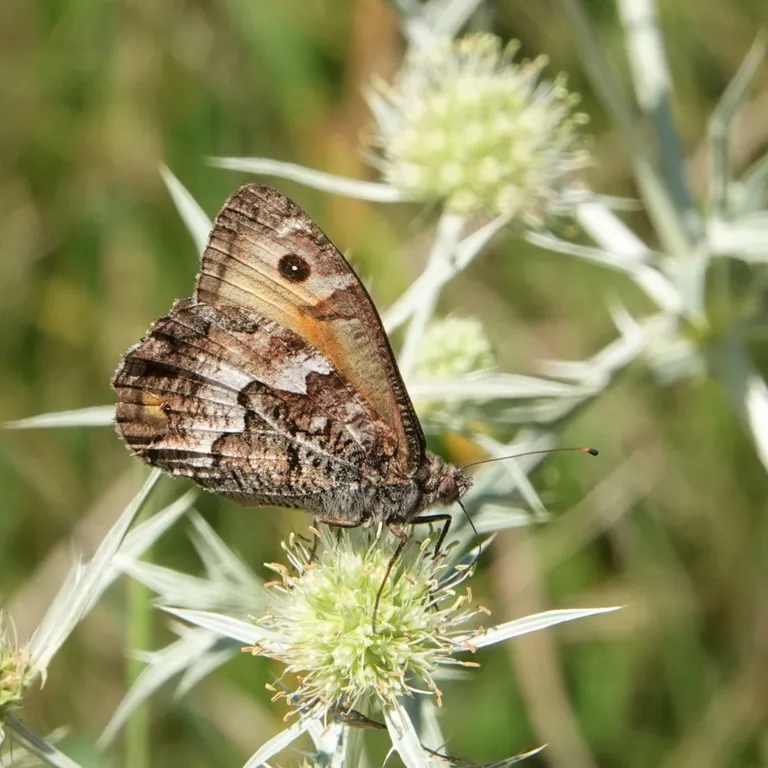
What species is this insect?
Hipparchia semele
